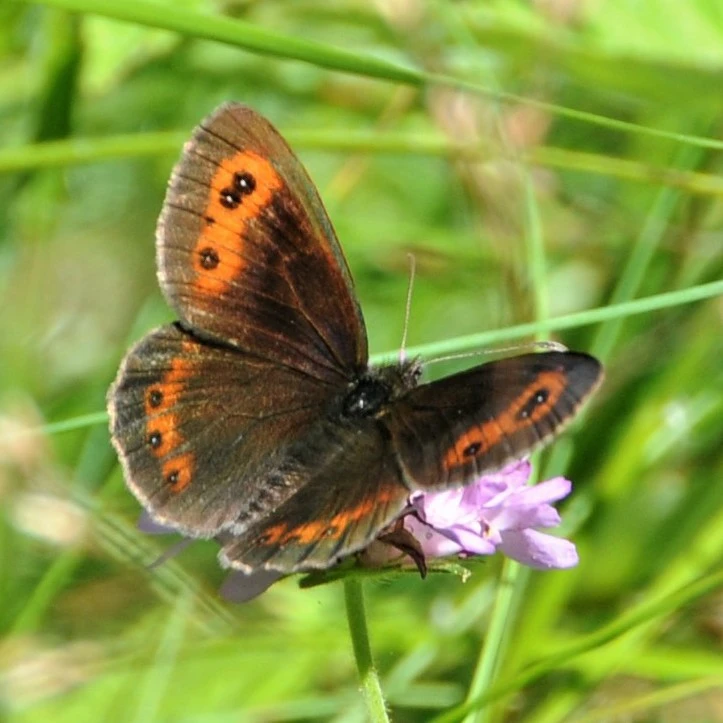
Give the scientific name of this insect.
Erebia aethiops
